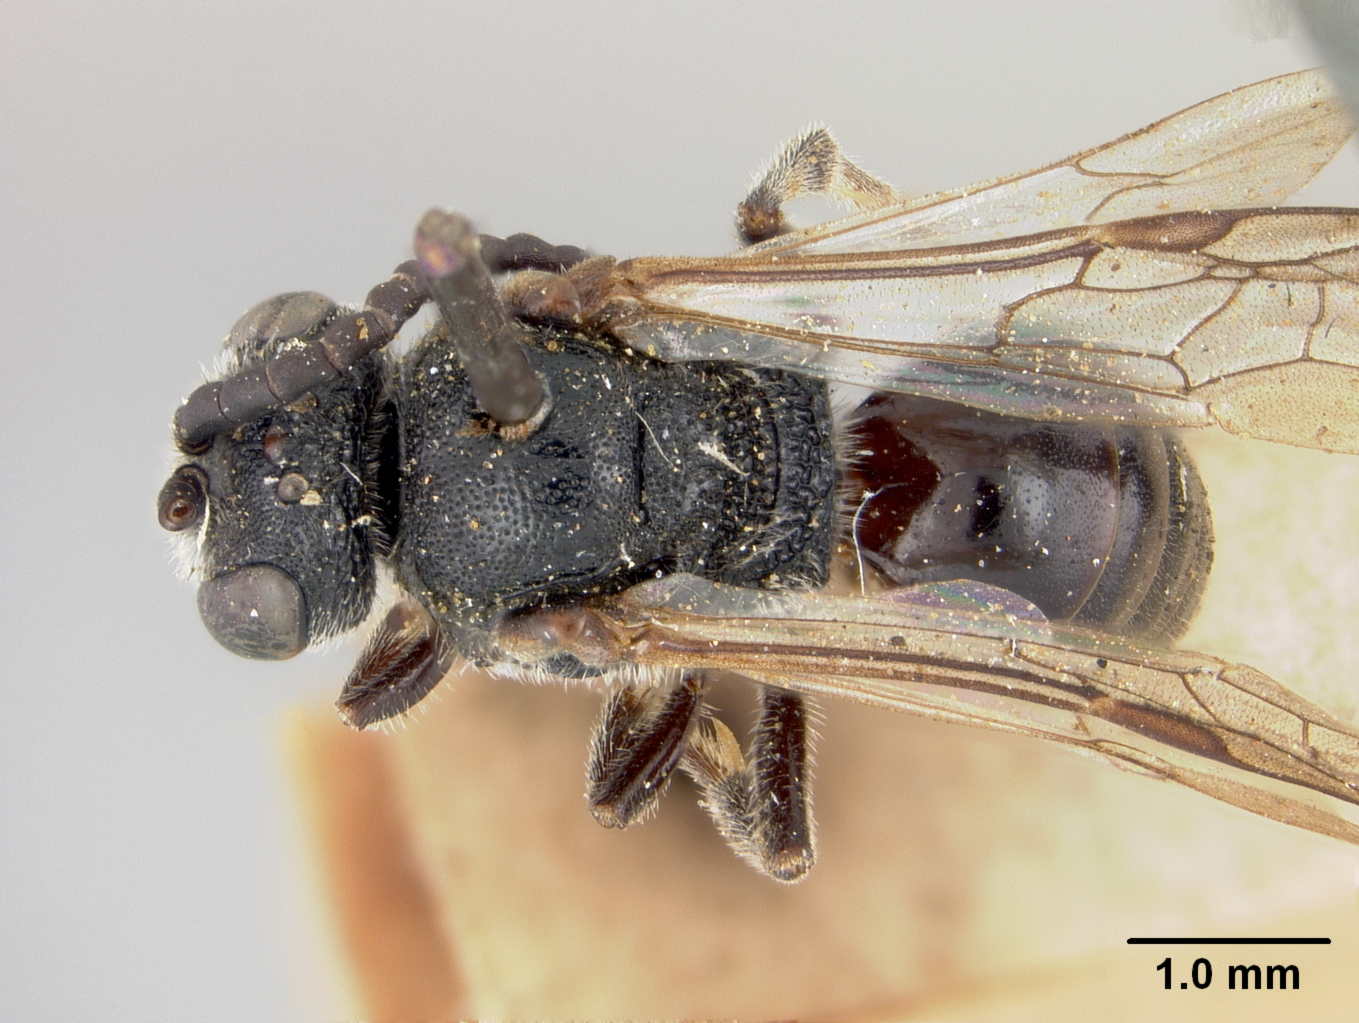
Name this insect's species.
Sphecodes hydrangeae
